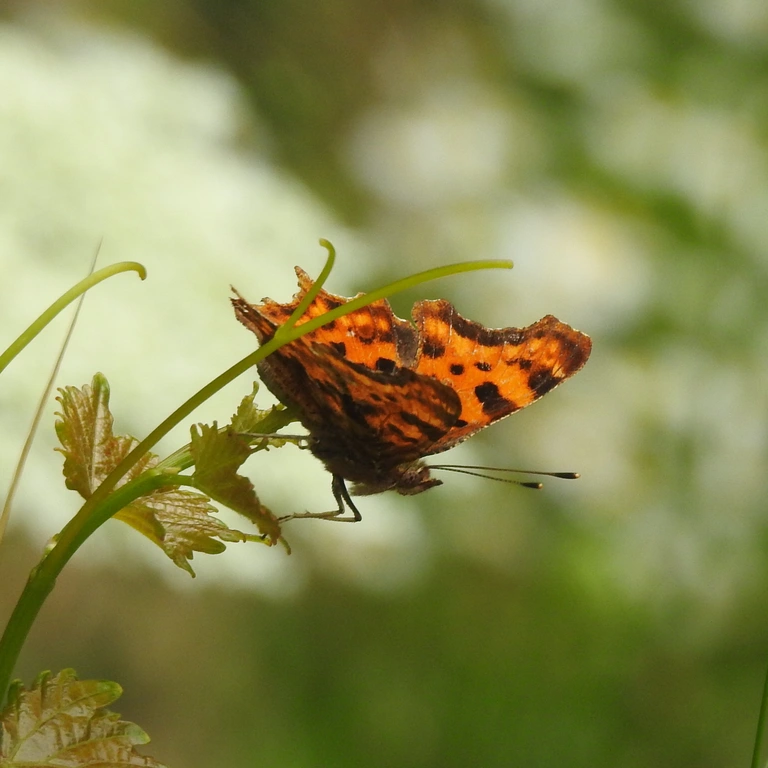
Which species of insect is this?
Polygonia c-album
